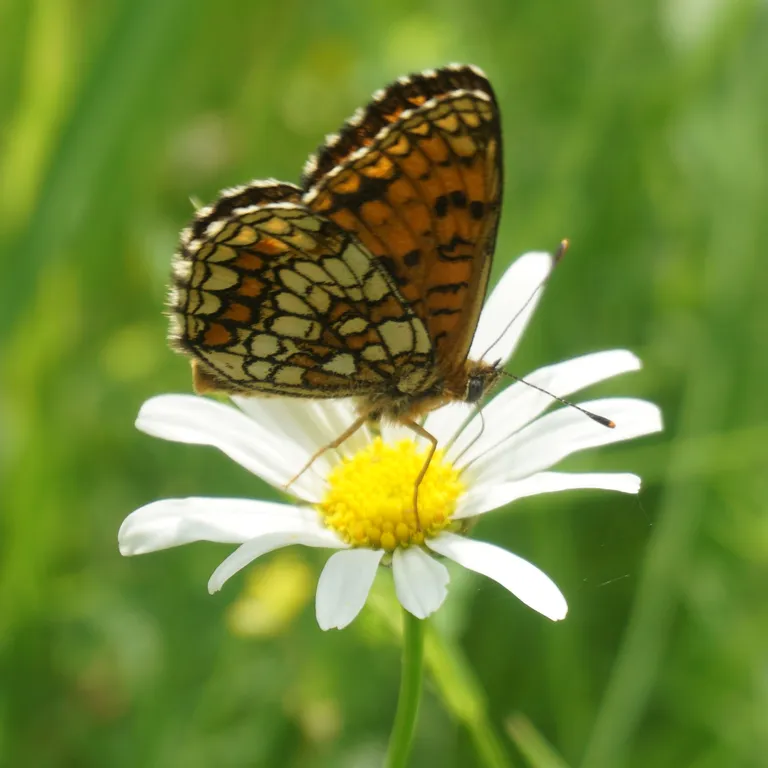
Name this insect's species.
Melitaea athalia
